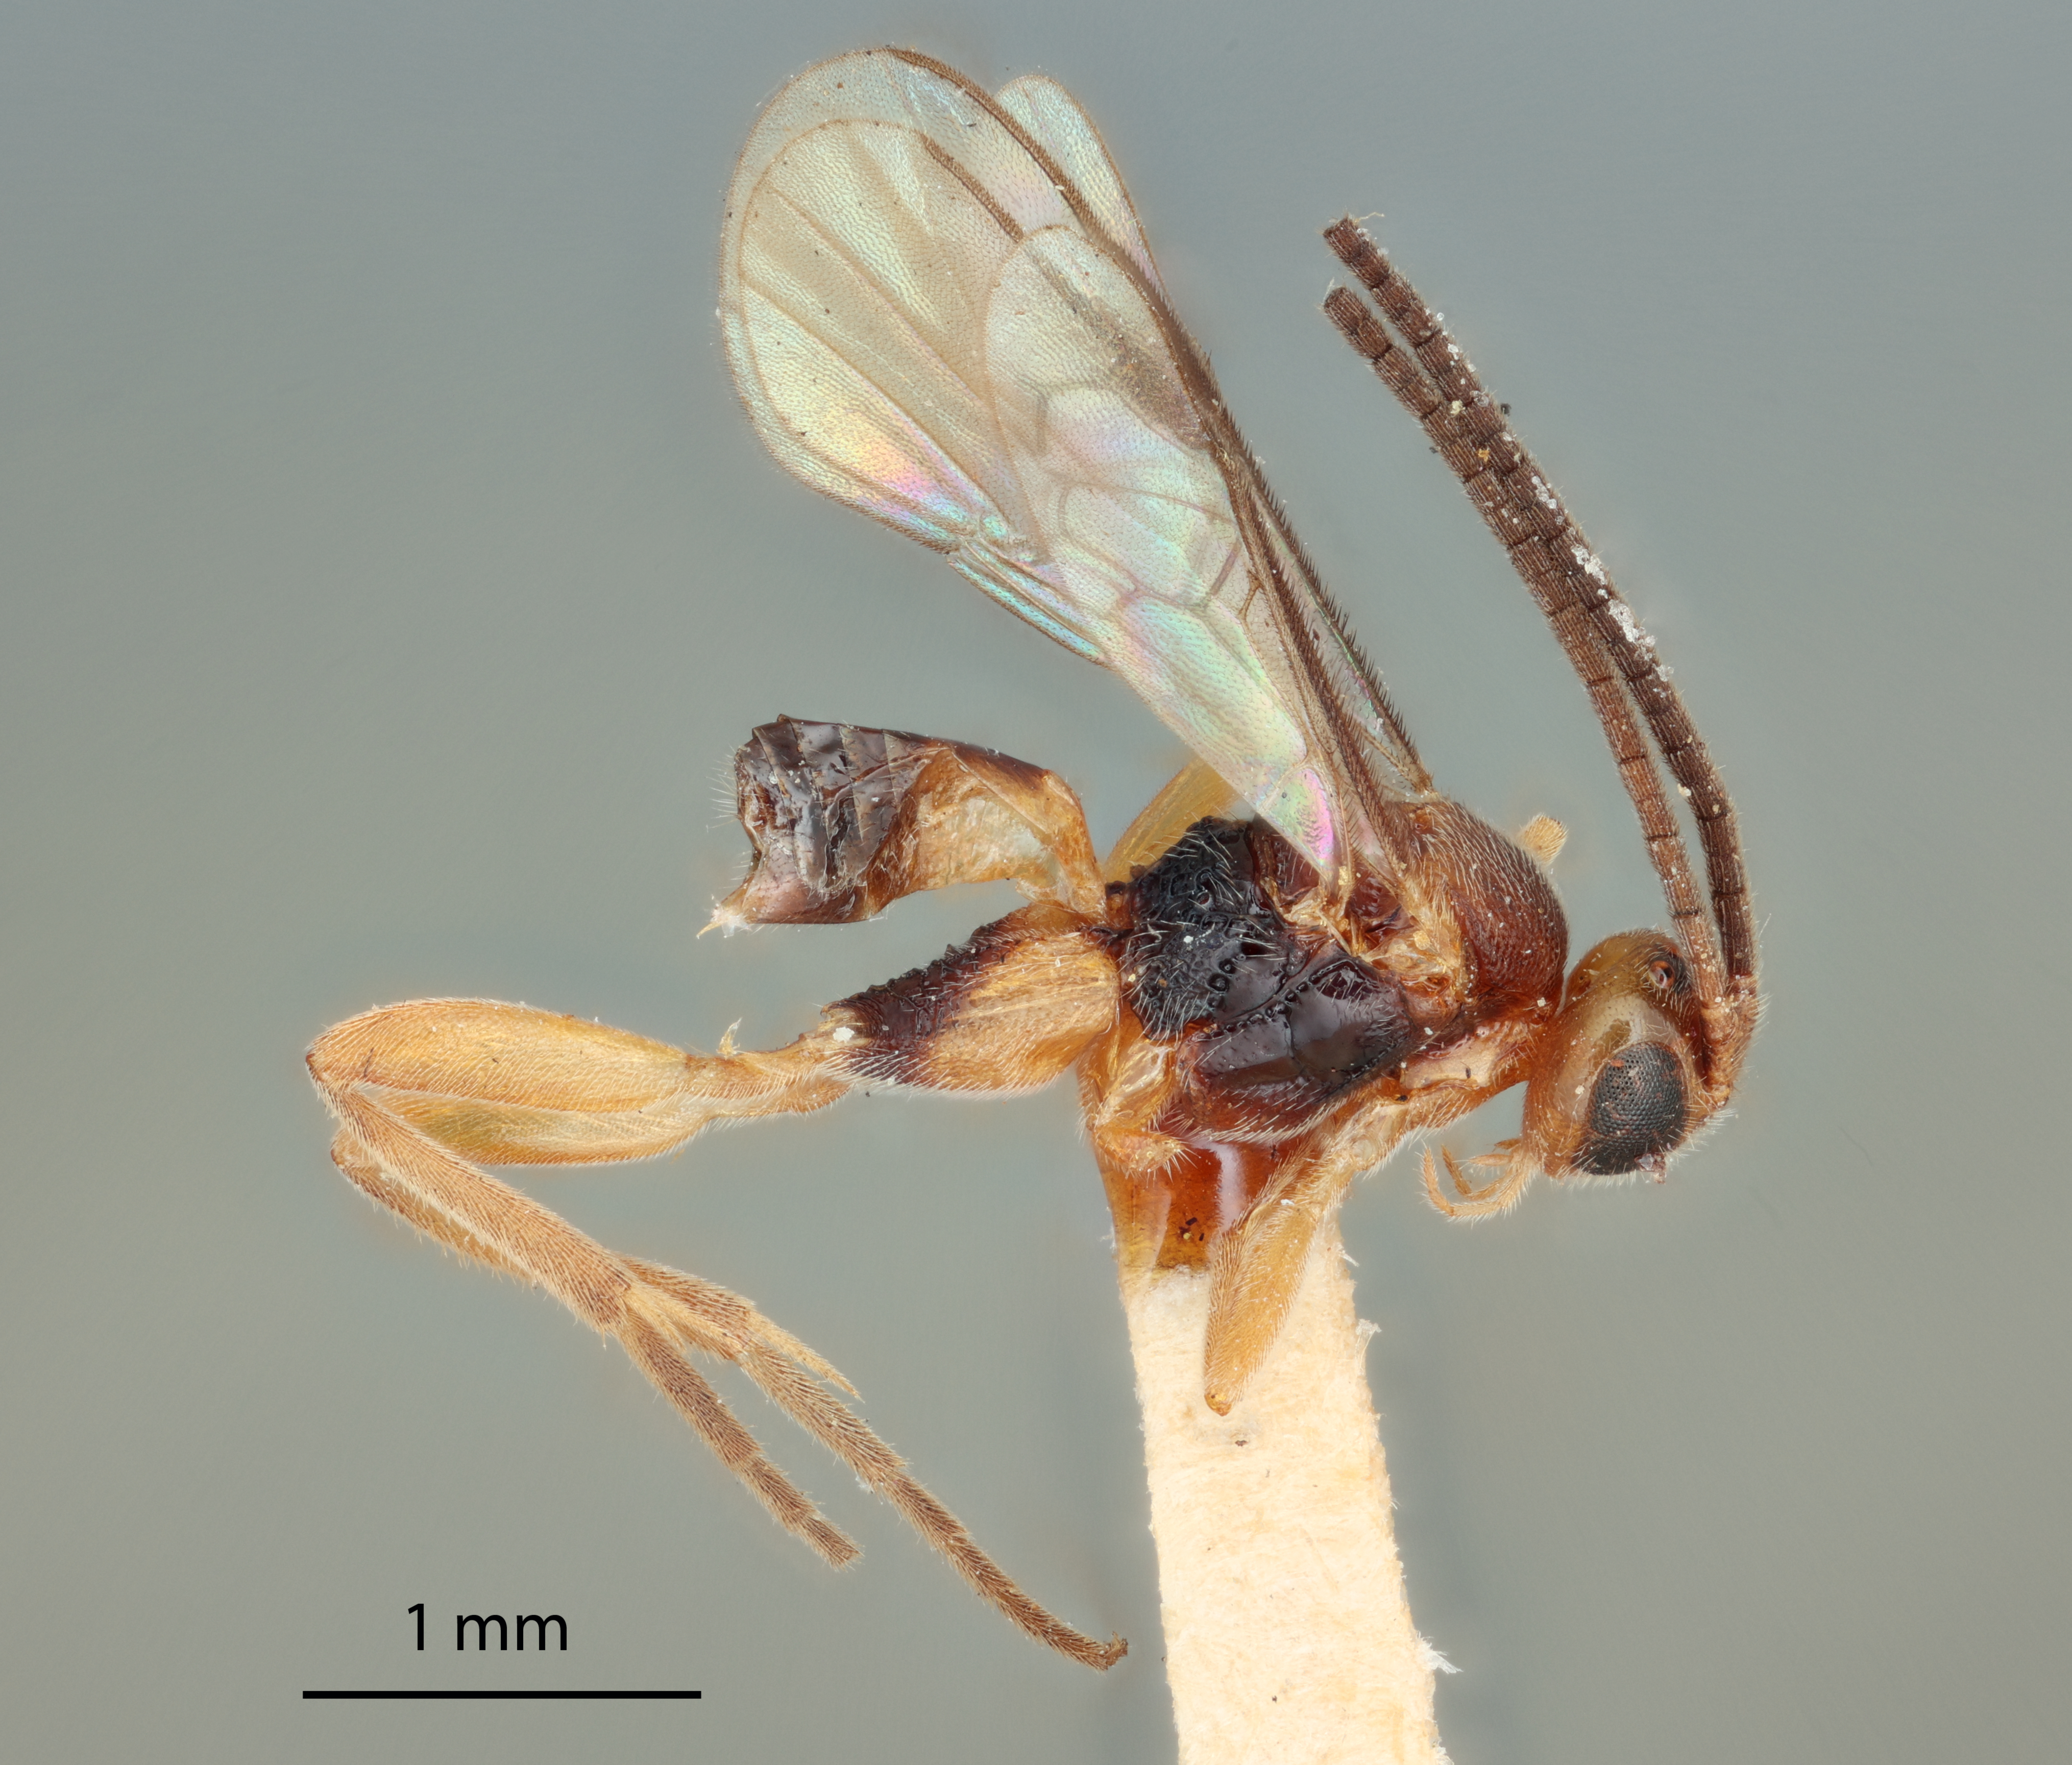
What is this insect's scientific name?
Apanteles thyone
